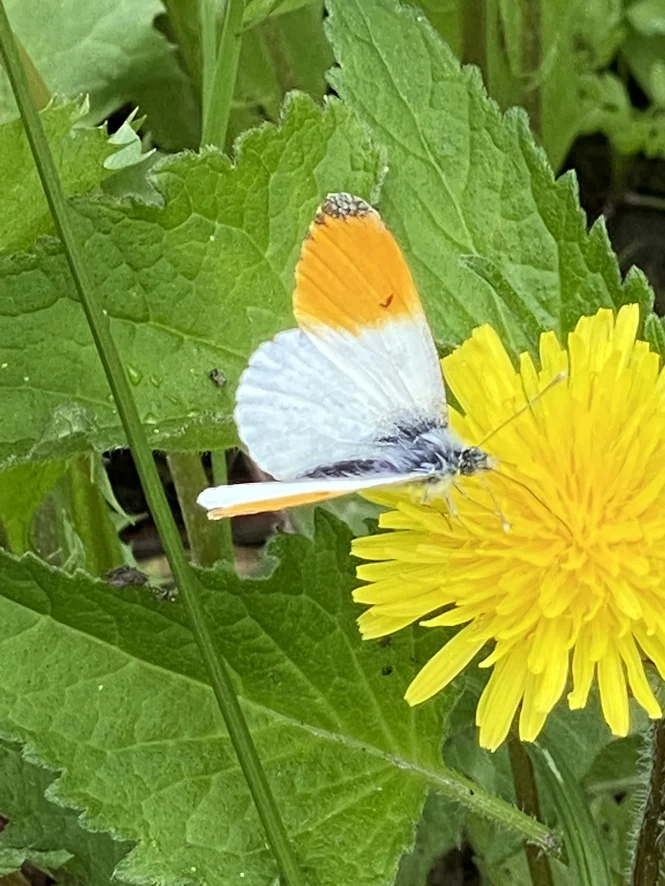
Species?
Anthocharis cardamines
